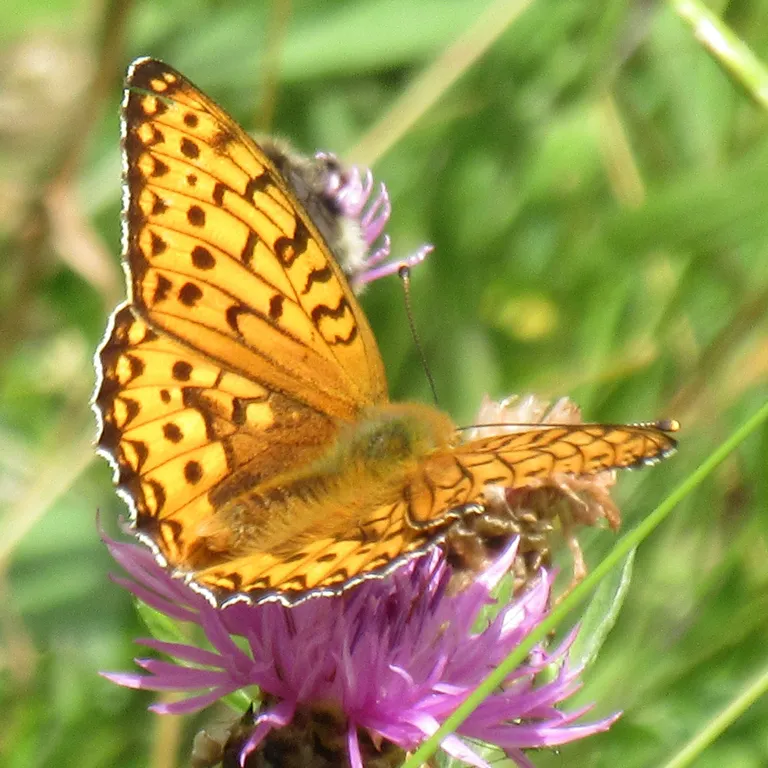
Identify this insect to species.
Speyeria aglaja
